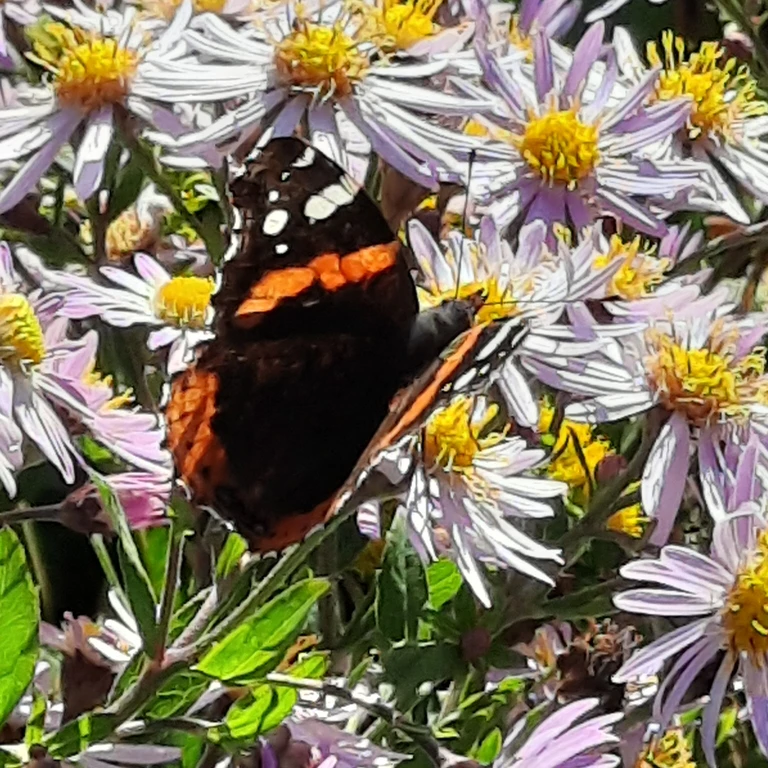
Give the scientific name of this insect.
Vanessa atalanta
